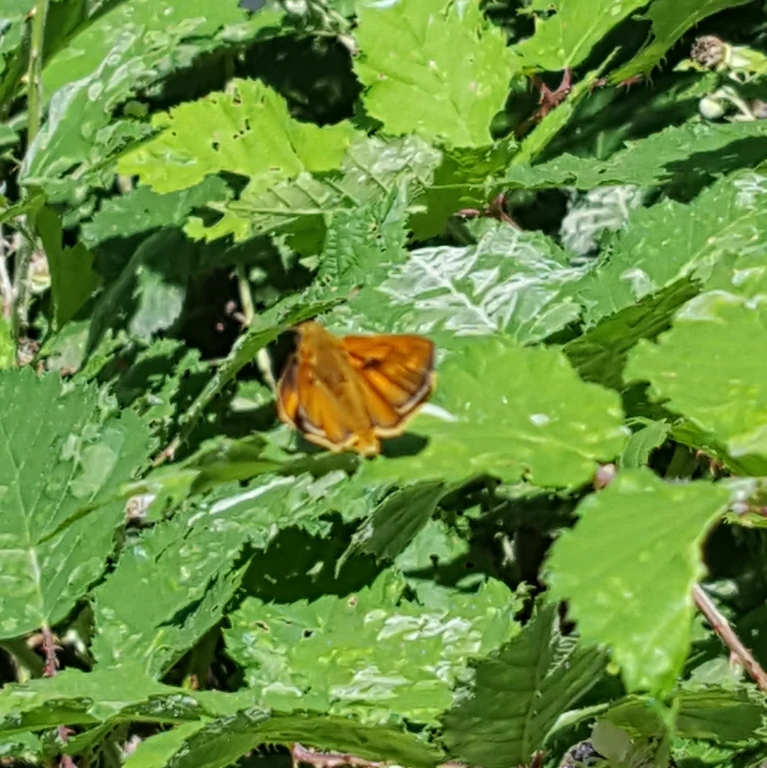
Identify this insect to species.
Ochlodes sylvanus (also Ochlodes venata)
